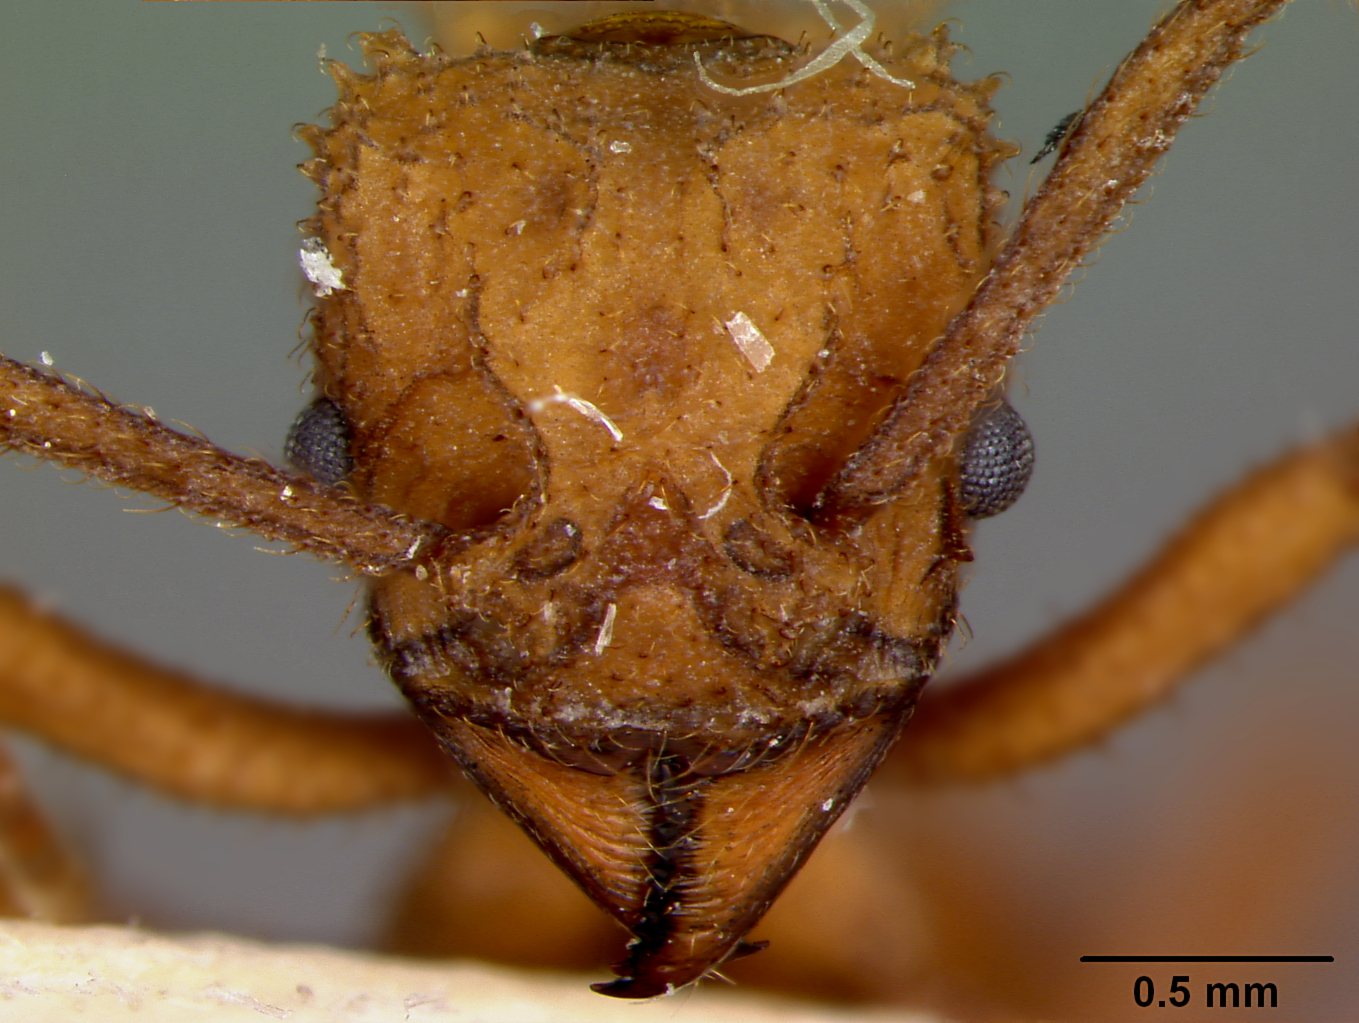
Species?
Trachymyrmex nogalensis
